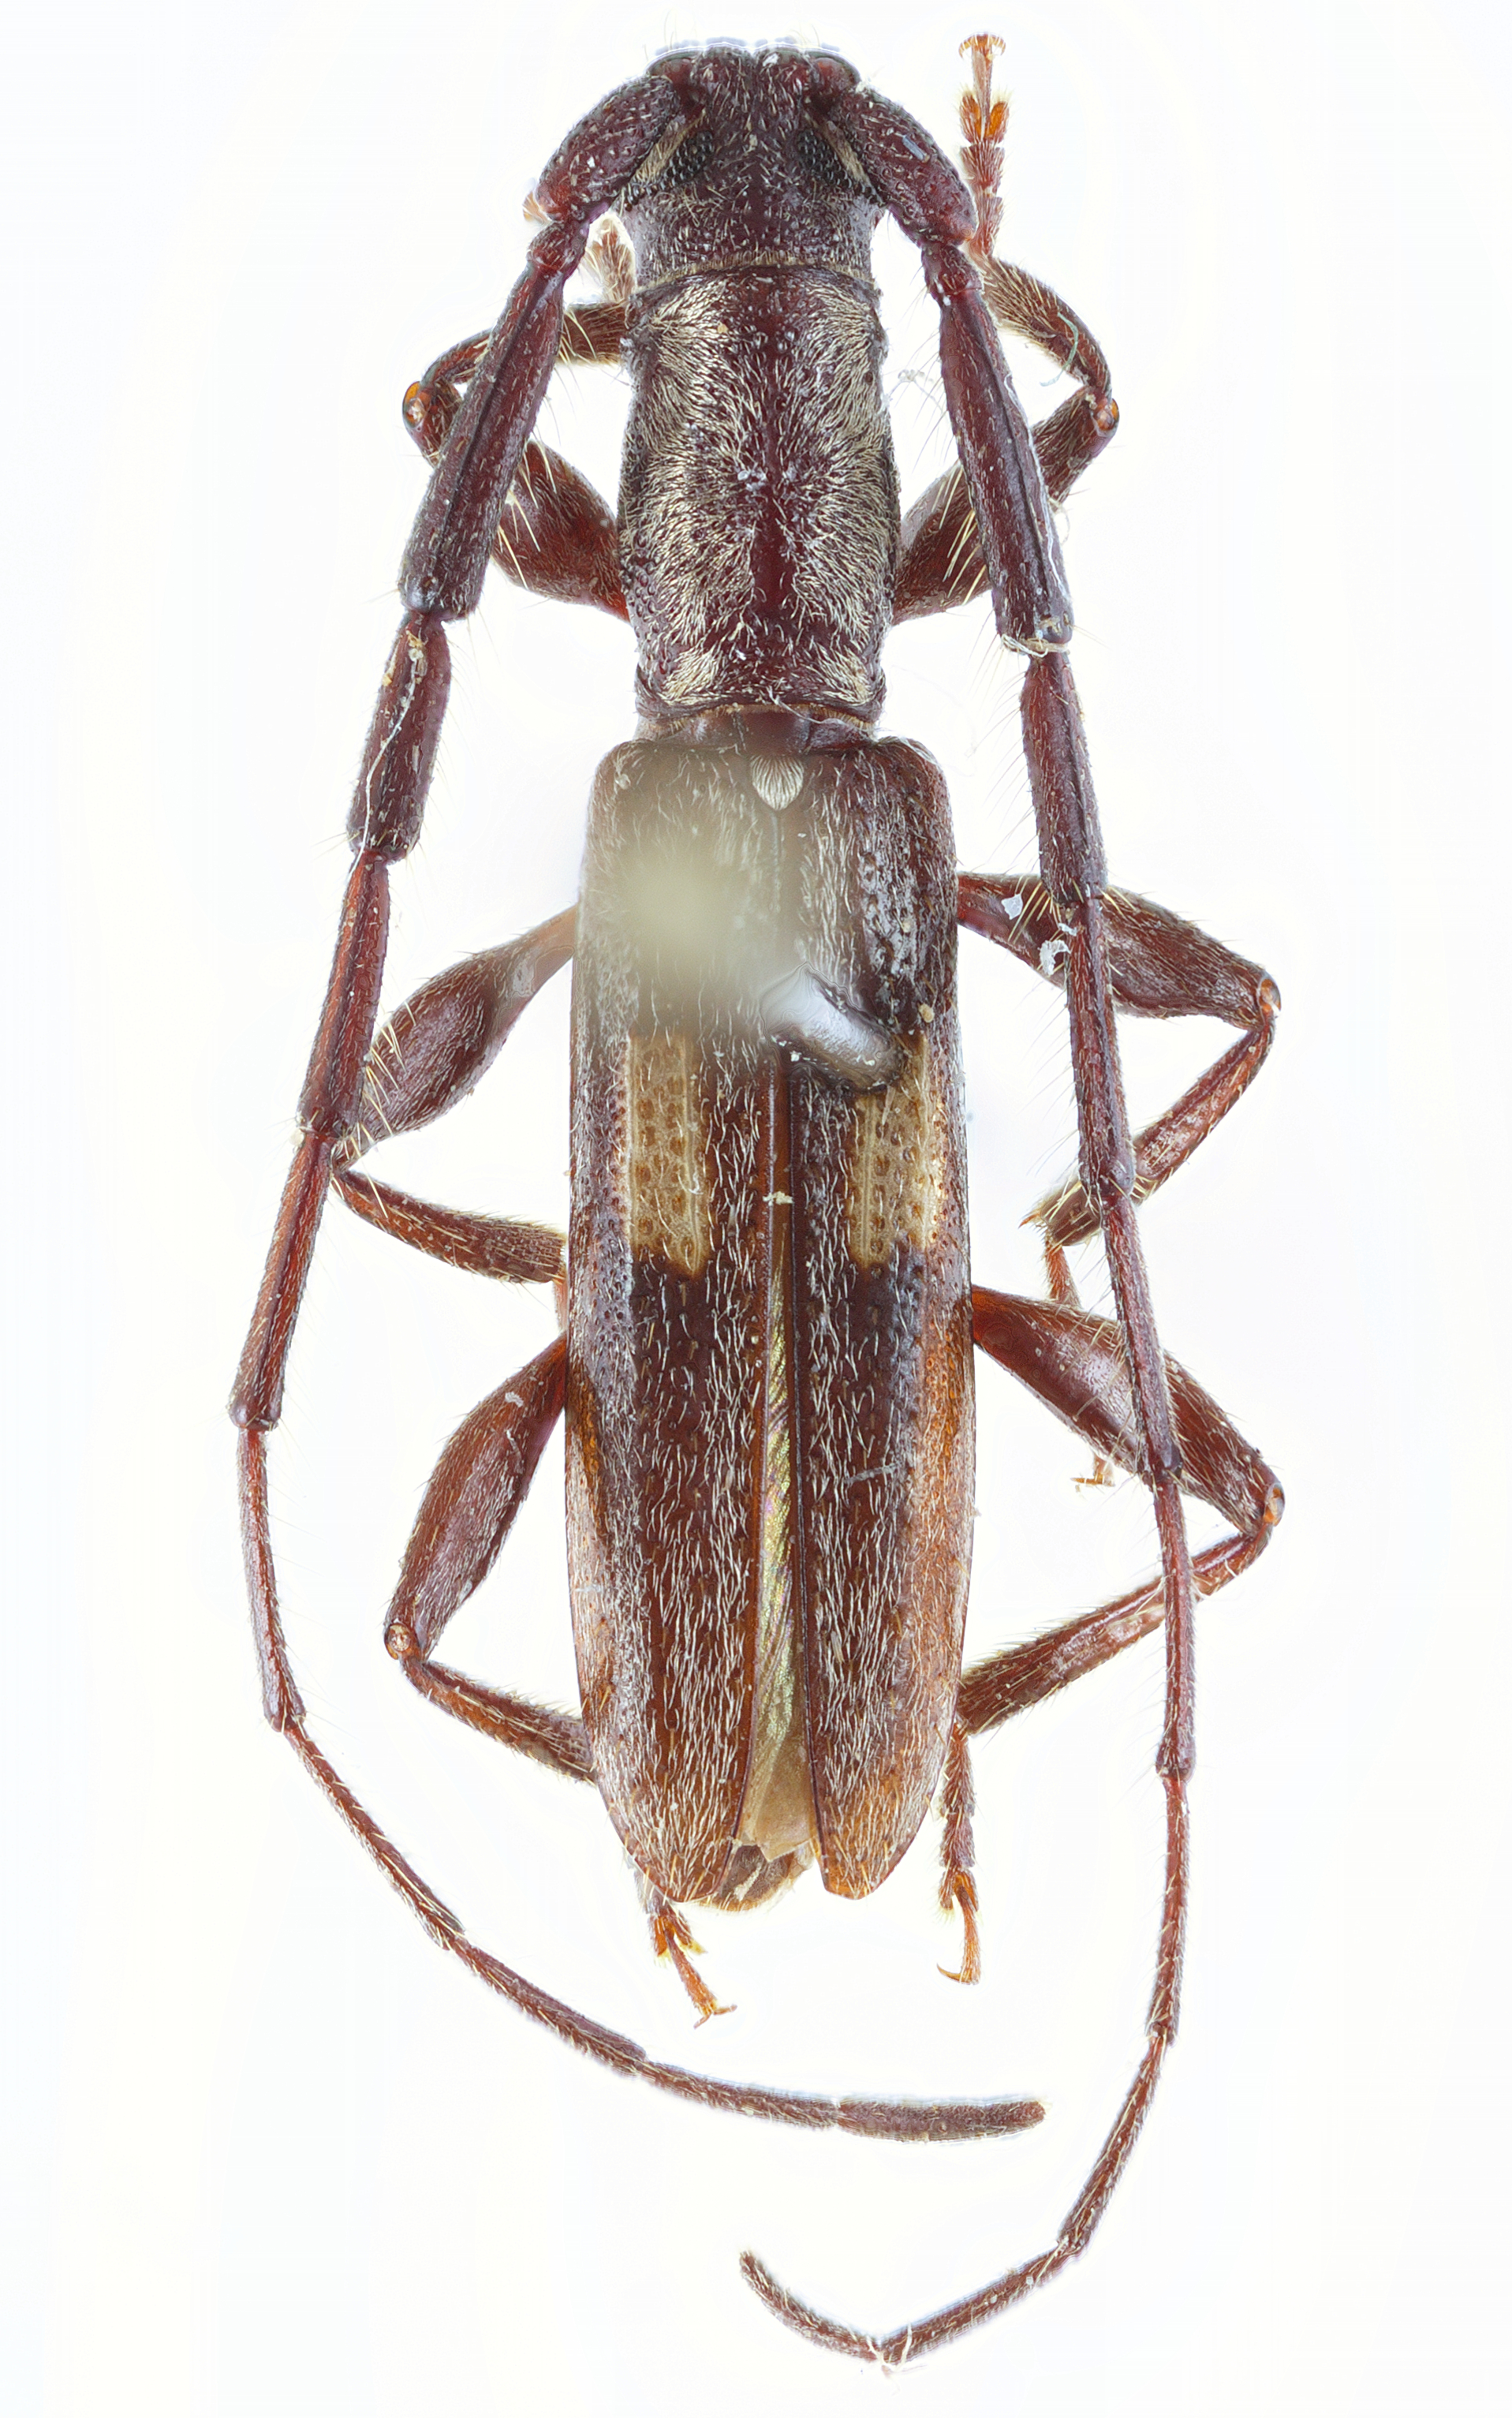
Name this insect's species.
Neocompsa bimaculata
